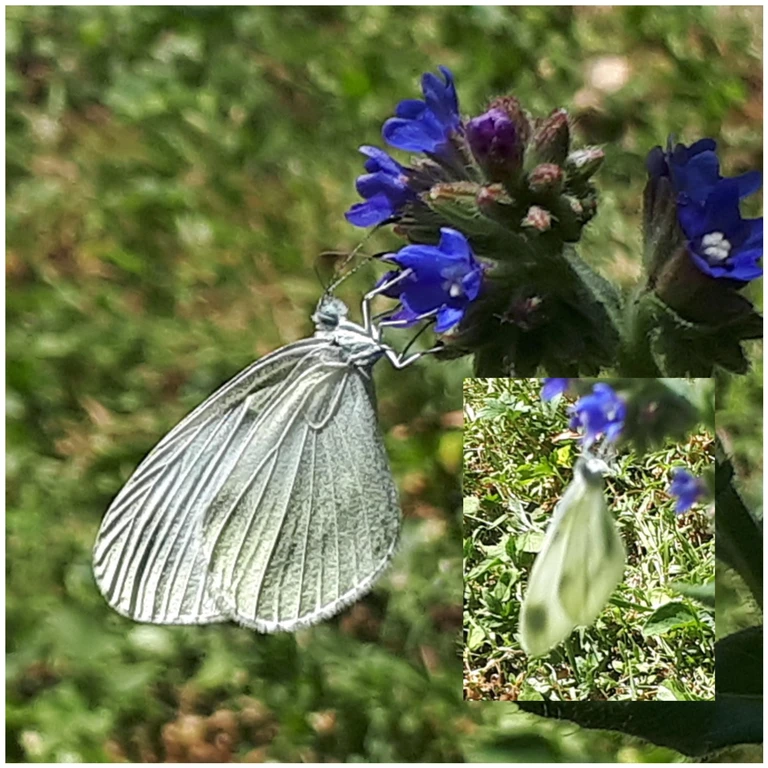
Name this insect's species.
Leptidea sinapis/juvernica
